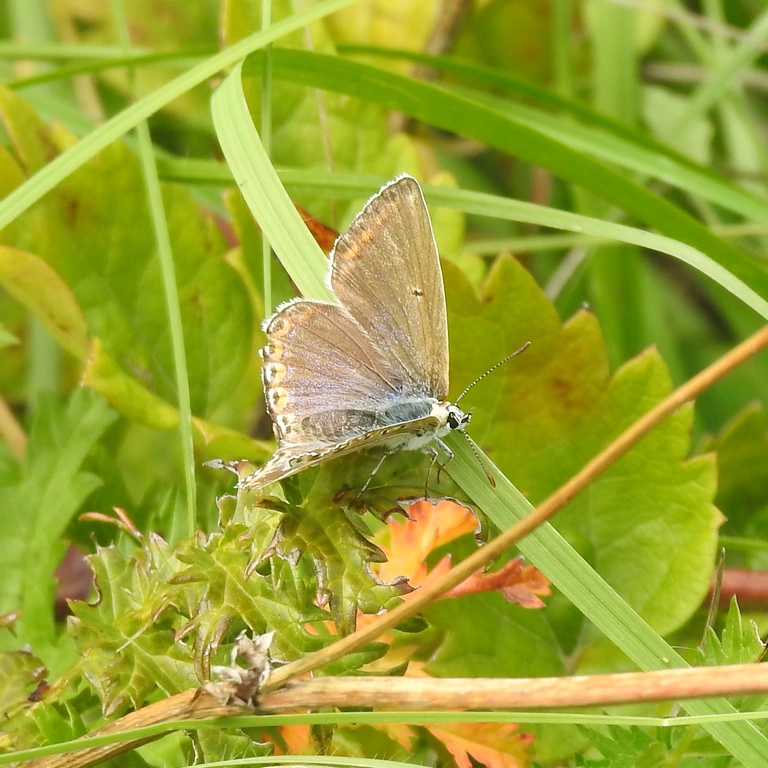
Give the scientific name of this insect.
Polyommatus icarus
